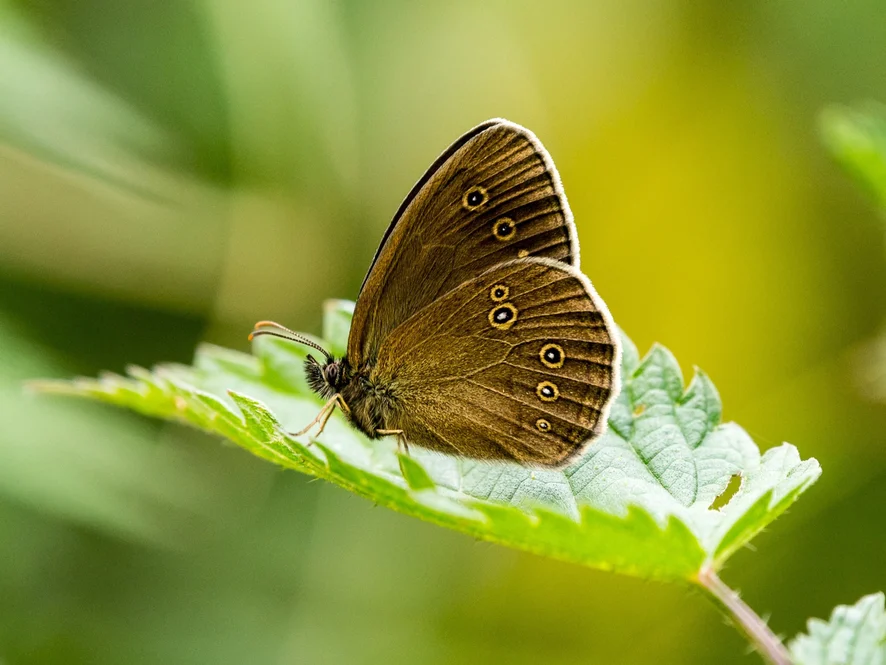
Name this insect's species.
Aphantopus hyperantus
